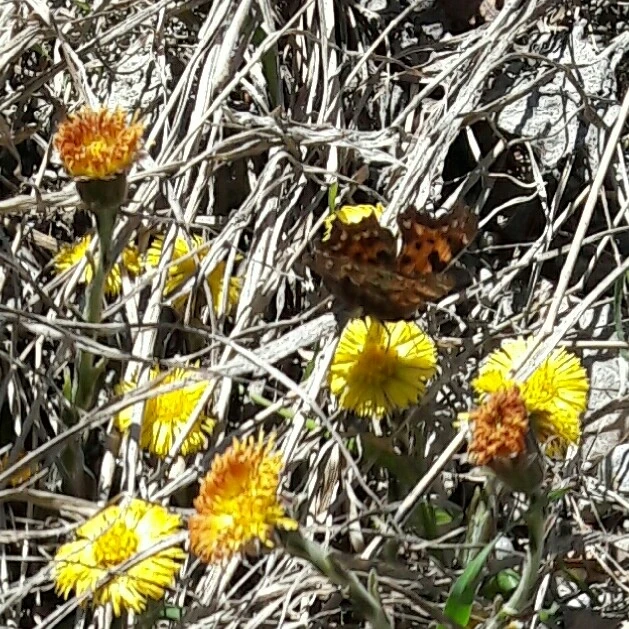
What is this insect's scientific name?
Polygonia c-album
